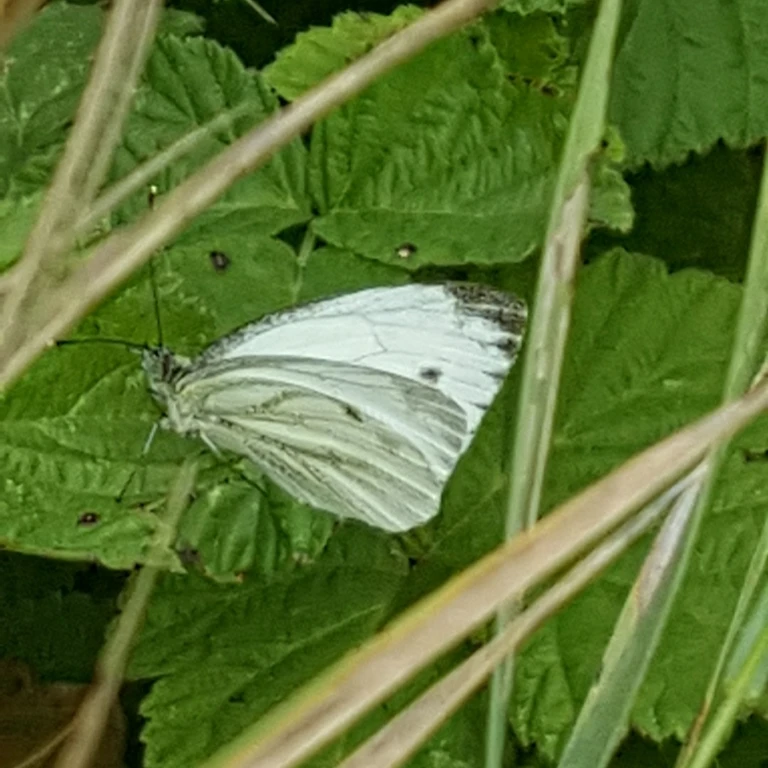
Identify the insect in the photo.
Pieris napi
